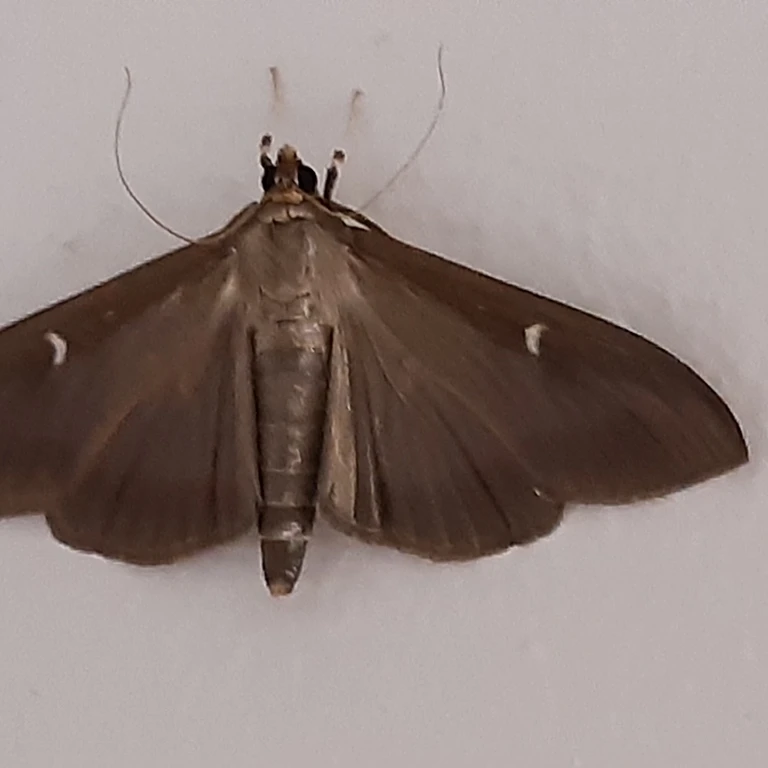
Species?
Cydalima perspectalis
